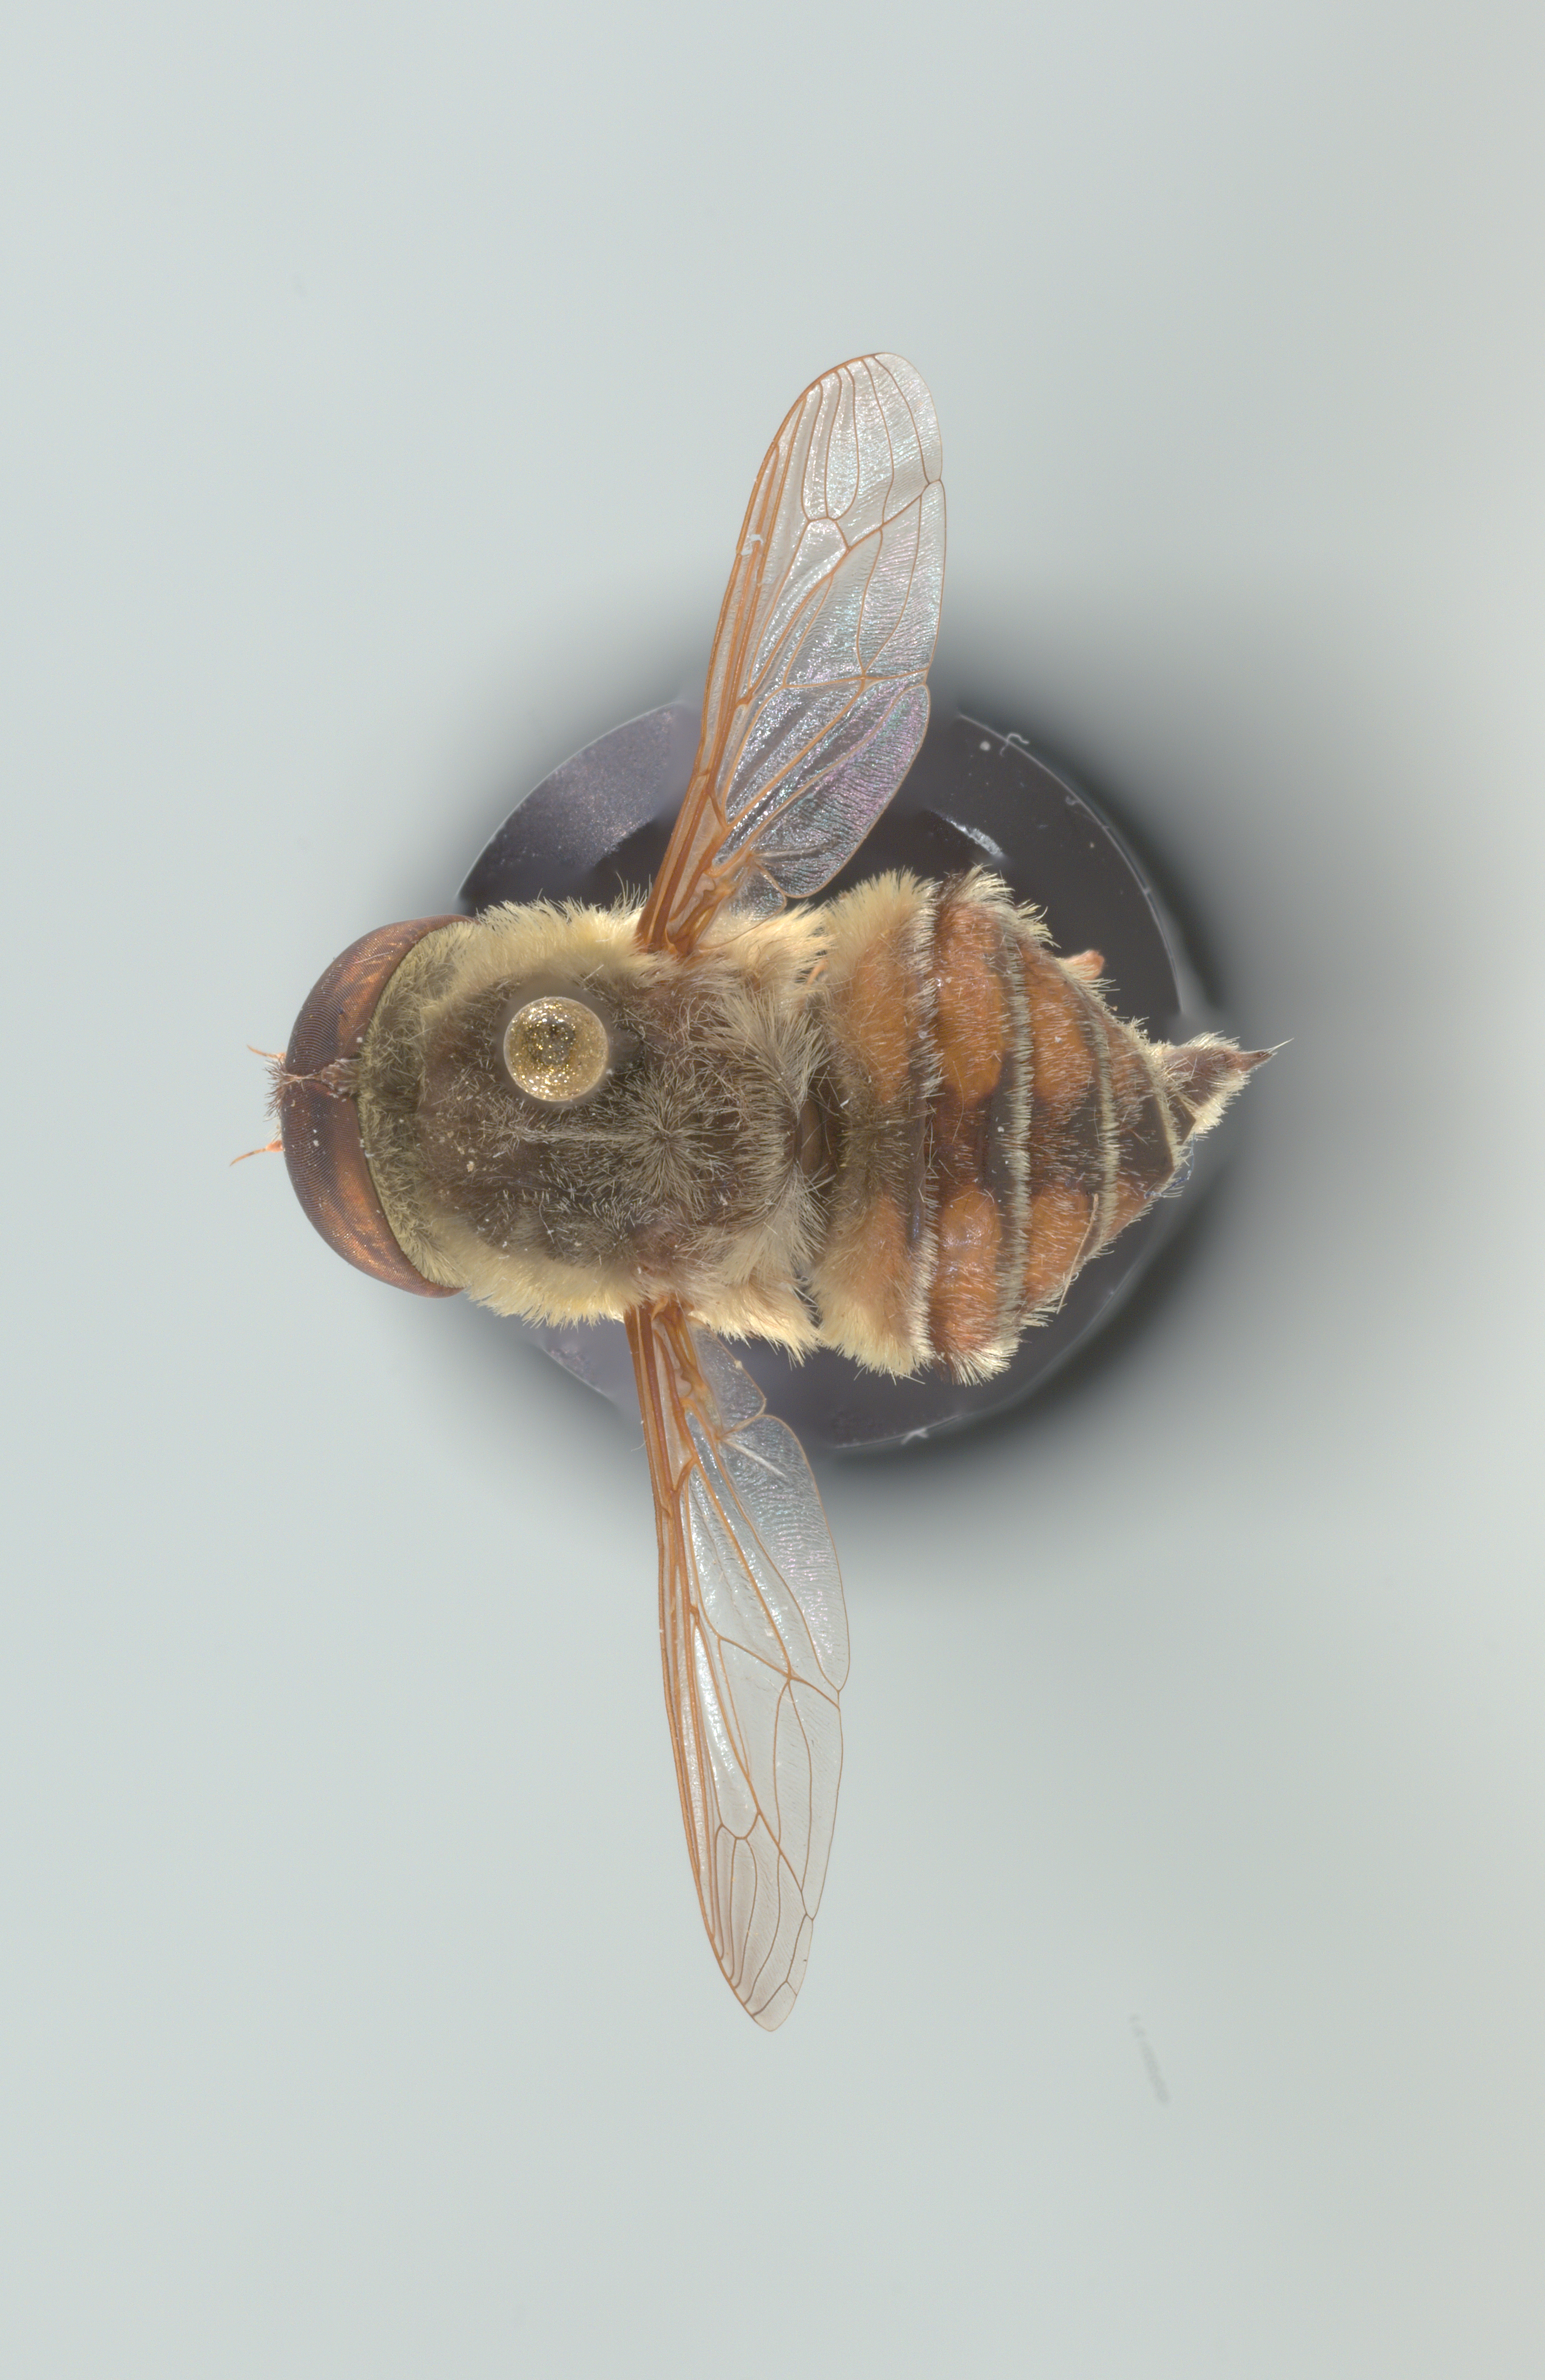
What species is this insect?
Neorhynchocephalus volaticus
